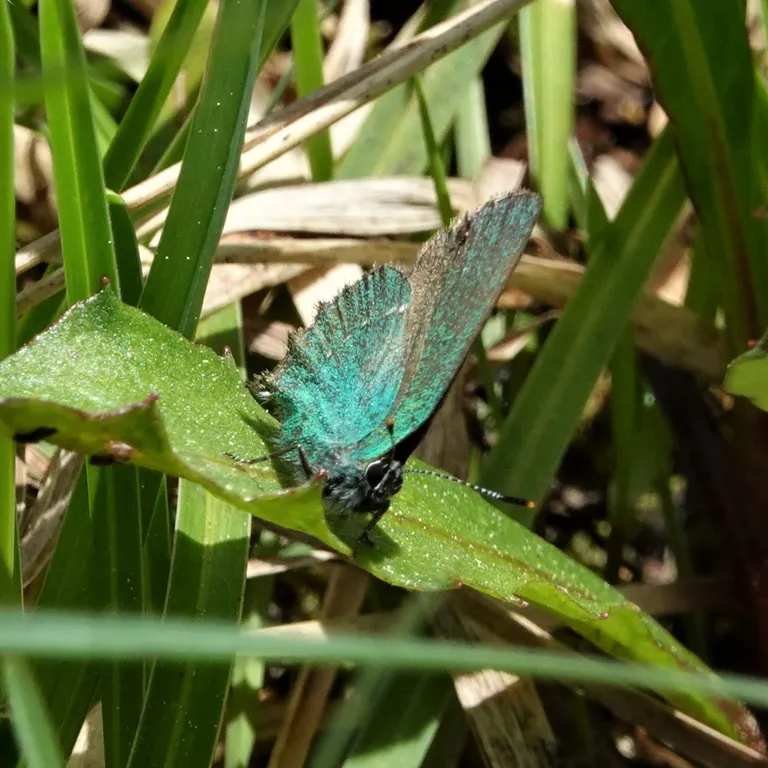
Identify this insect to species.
Callophrys rubi
